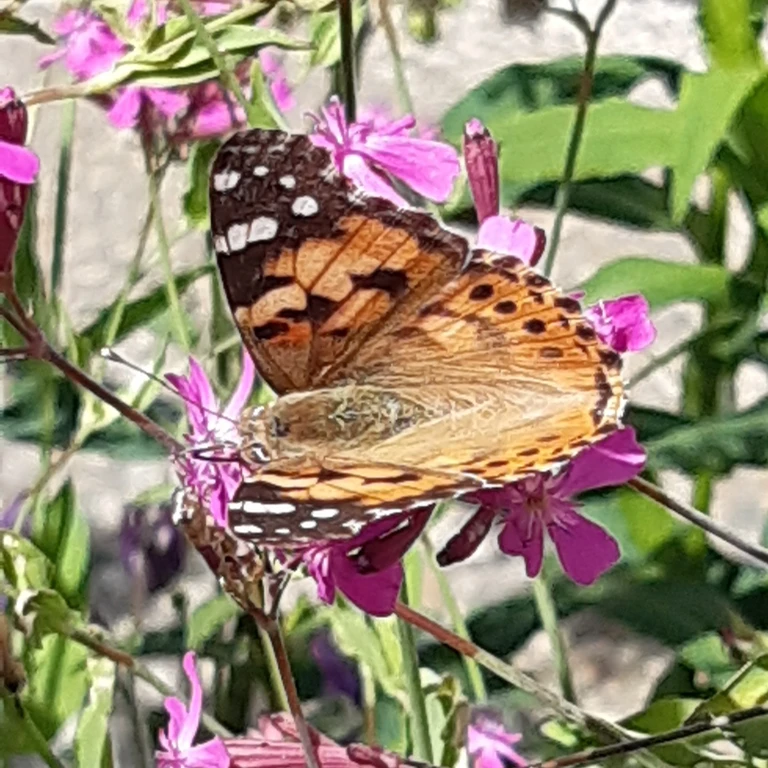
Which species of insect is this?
Vanessa cardui
